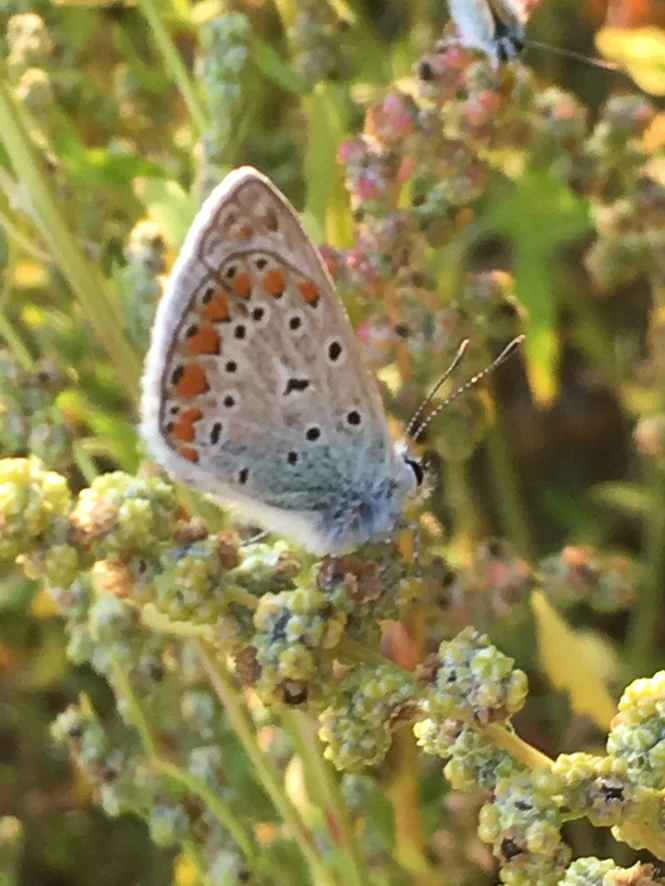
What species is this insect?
Polyommatus icarus
